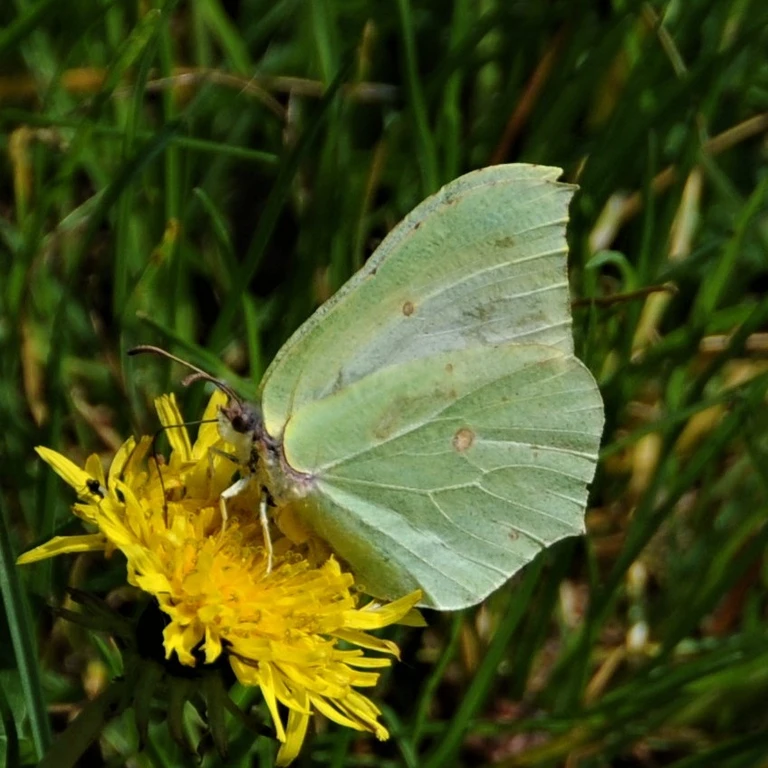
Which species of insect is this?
Gonepteryx rhamni
